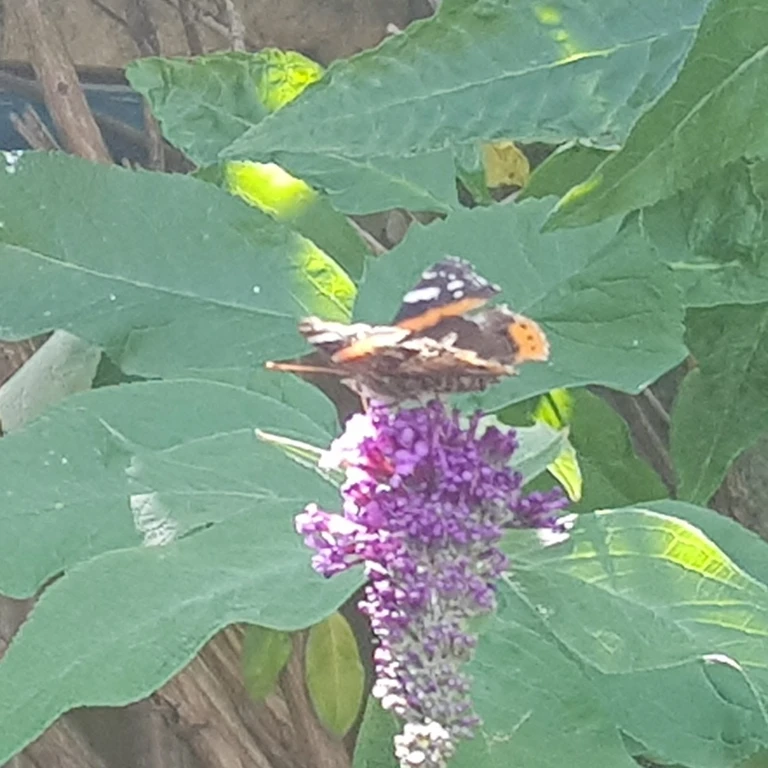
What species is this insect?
Vanessa atalanta
